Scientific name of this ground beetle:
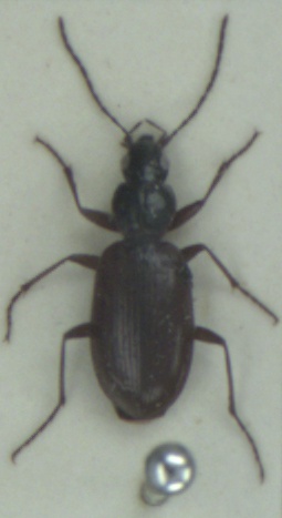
Agonum thoreyi
